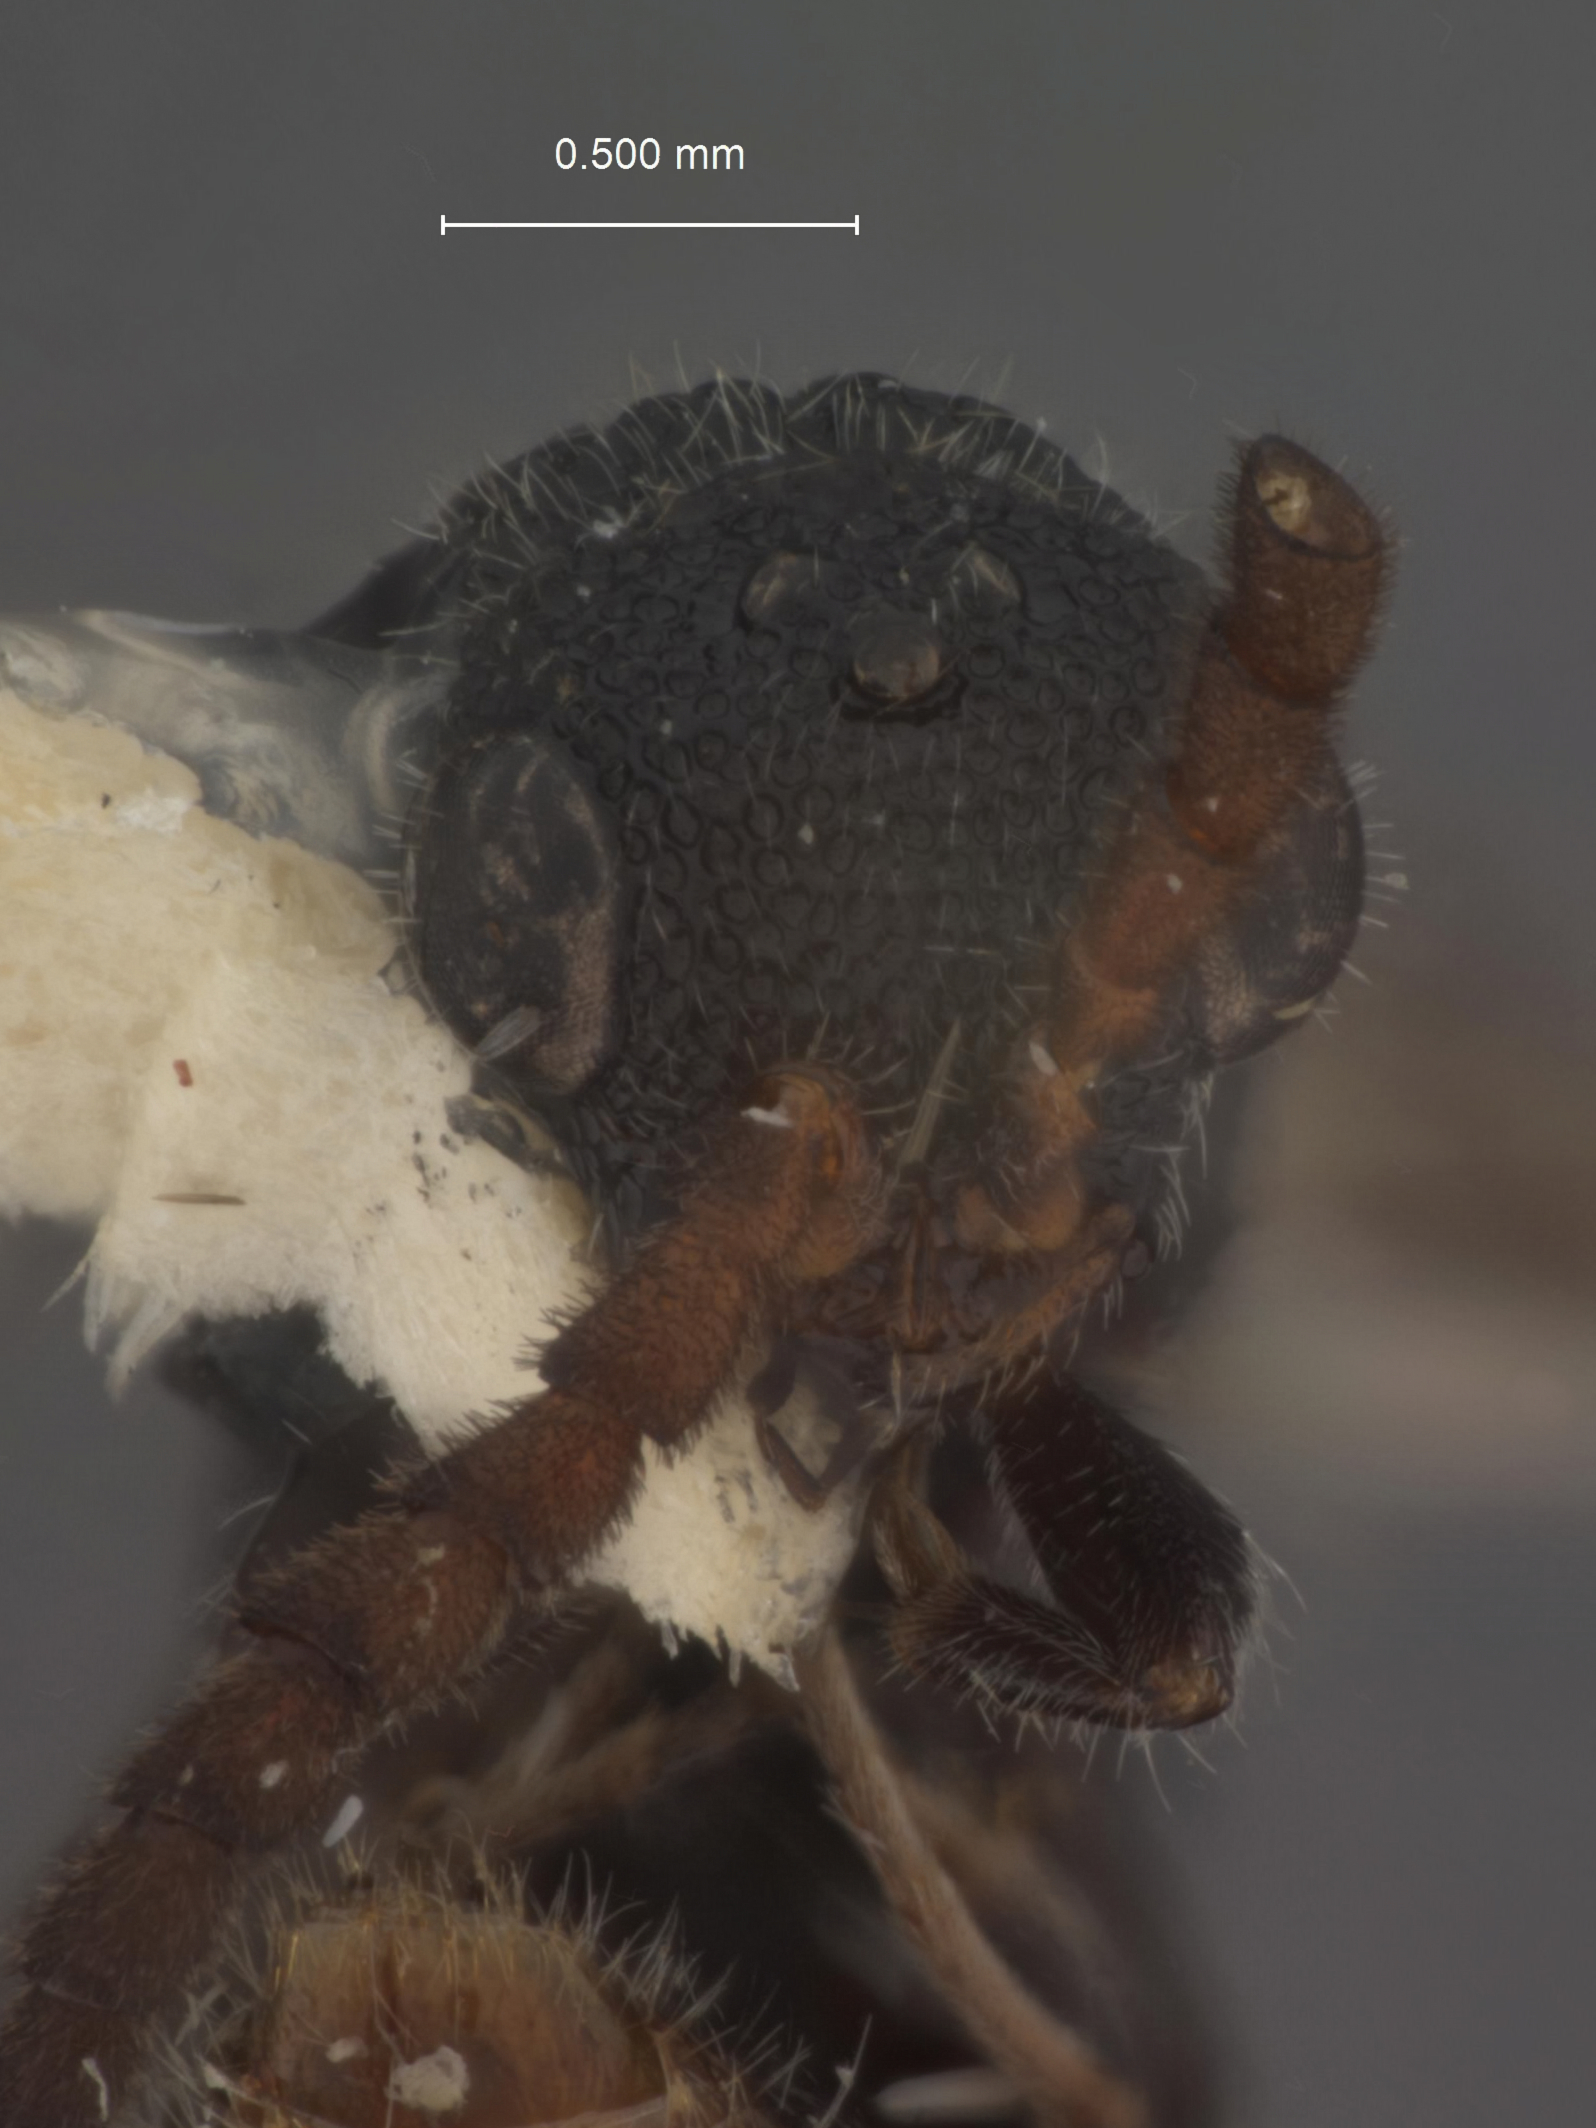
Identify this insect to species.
Sulcomesitius townesiapus
